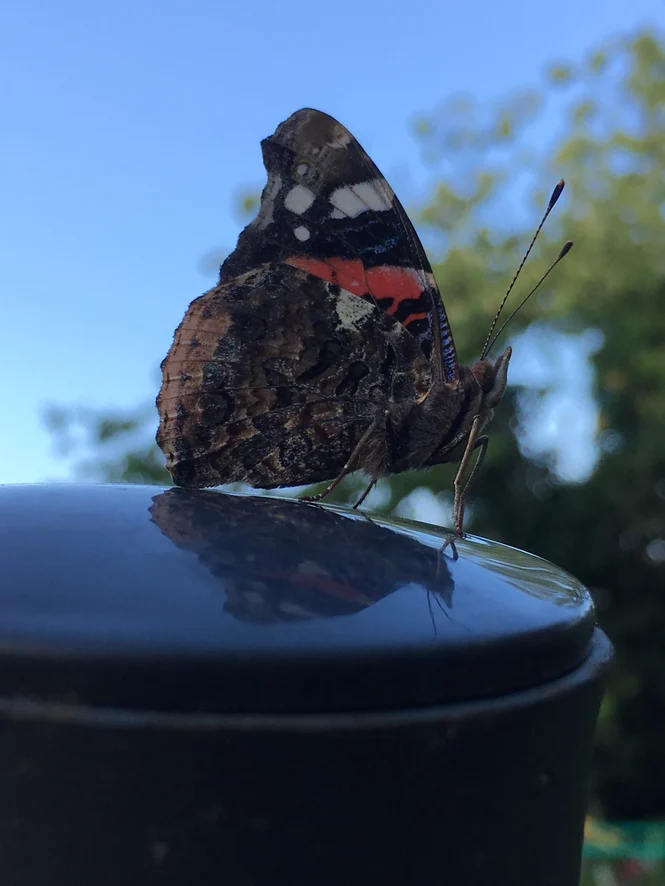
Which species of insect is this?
Vanessa atalanta
